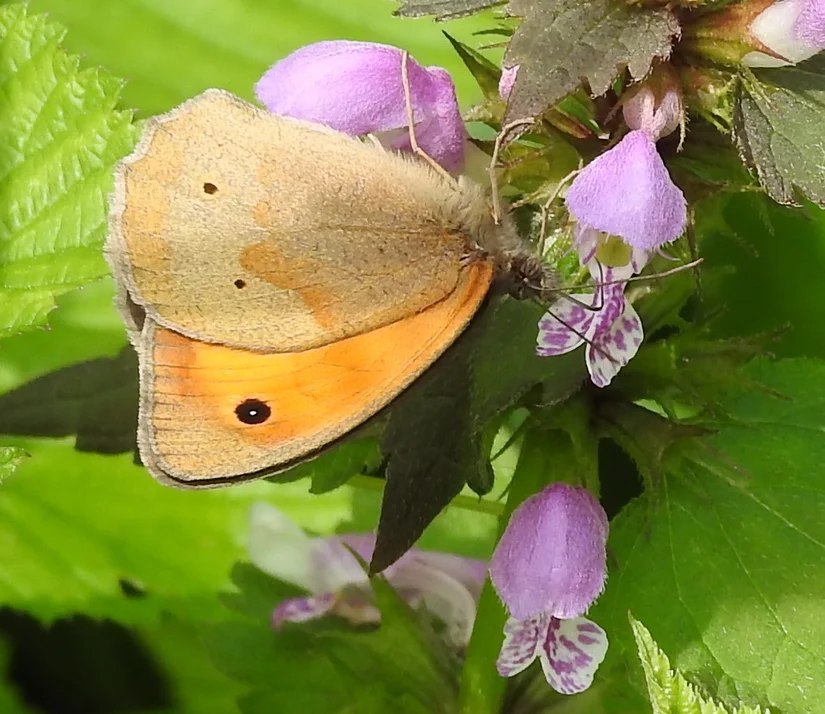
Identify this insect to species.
Maniola jurtina
